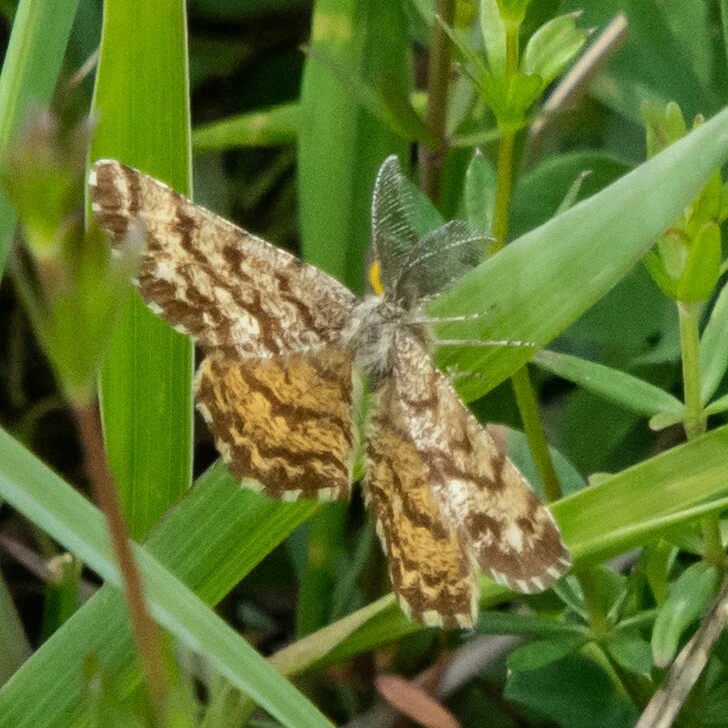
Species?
Ematurga atomaria
